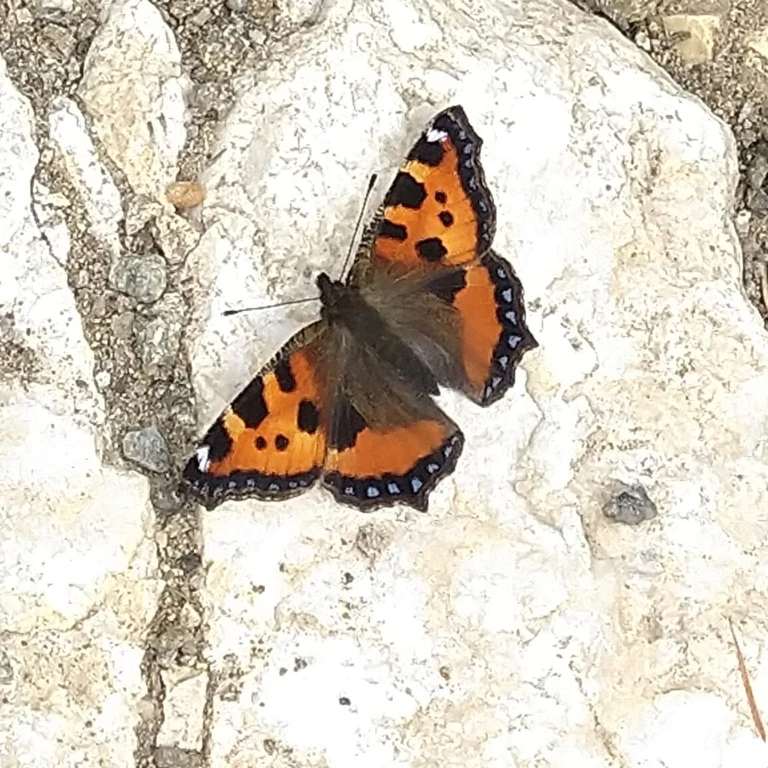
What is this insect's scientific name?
Aglais urticae
